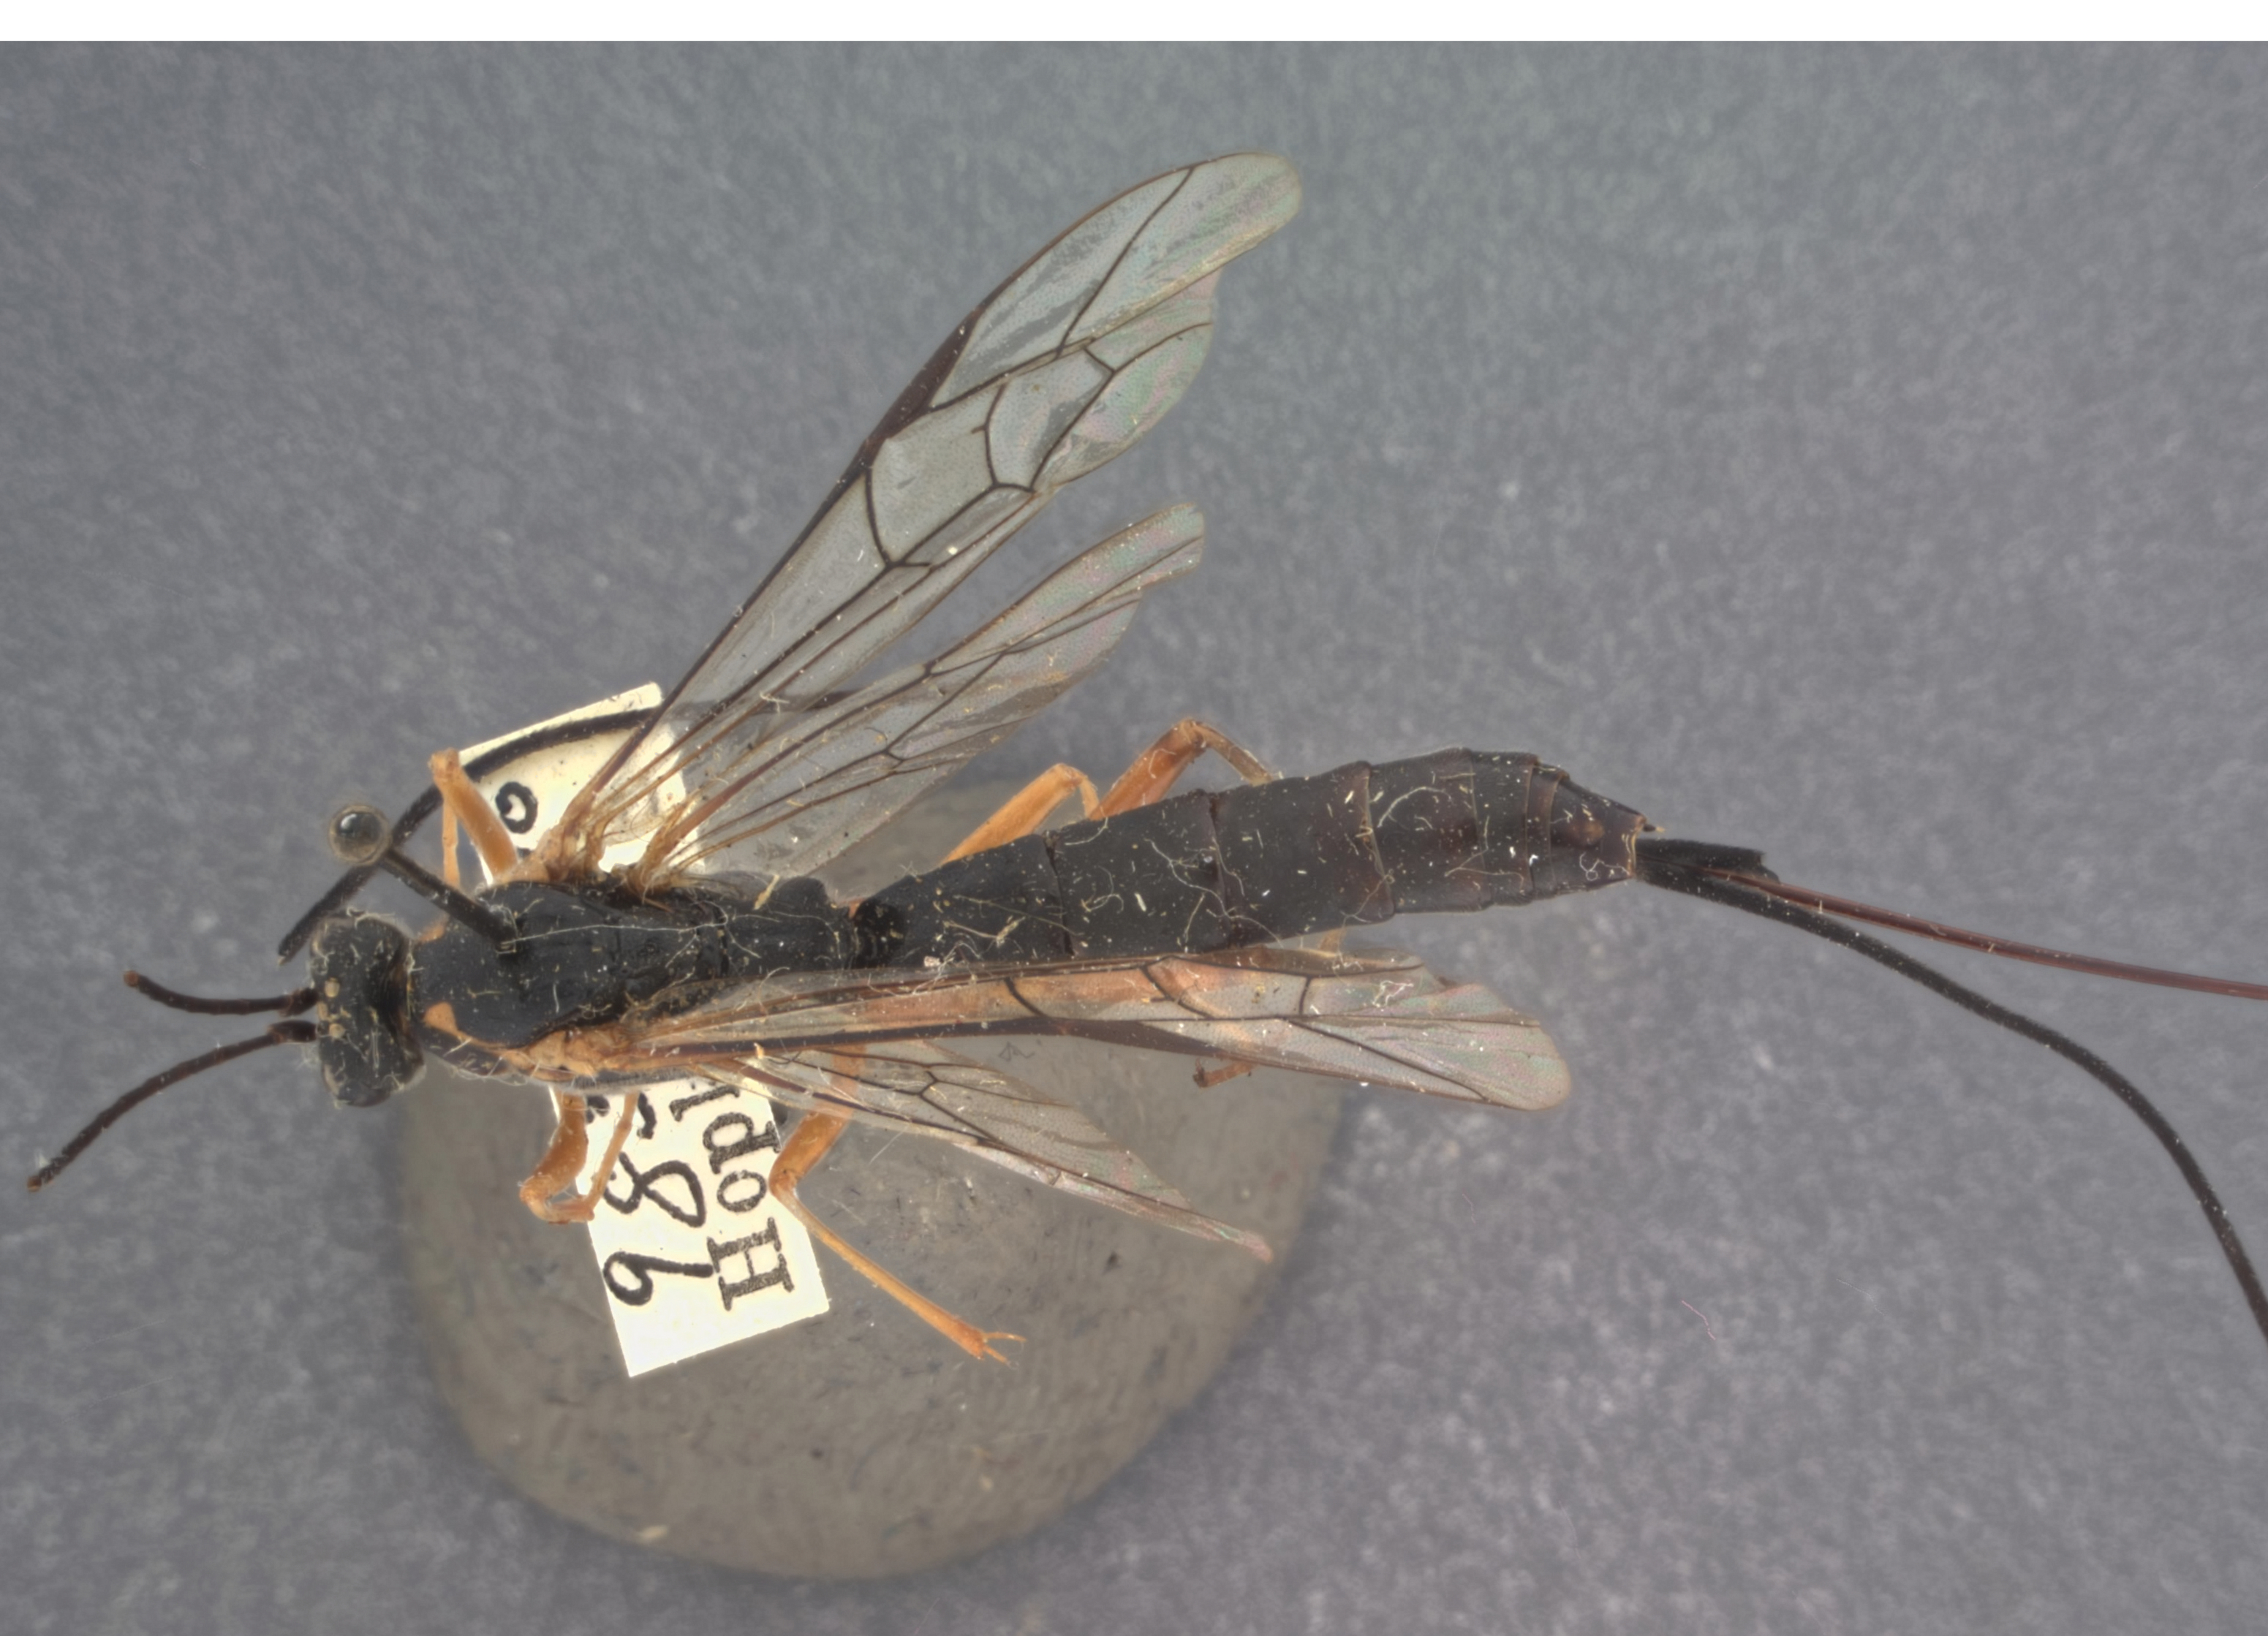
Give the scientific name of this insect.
Amersibia prionoxysti
